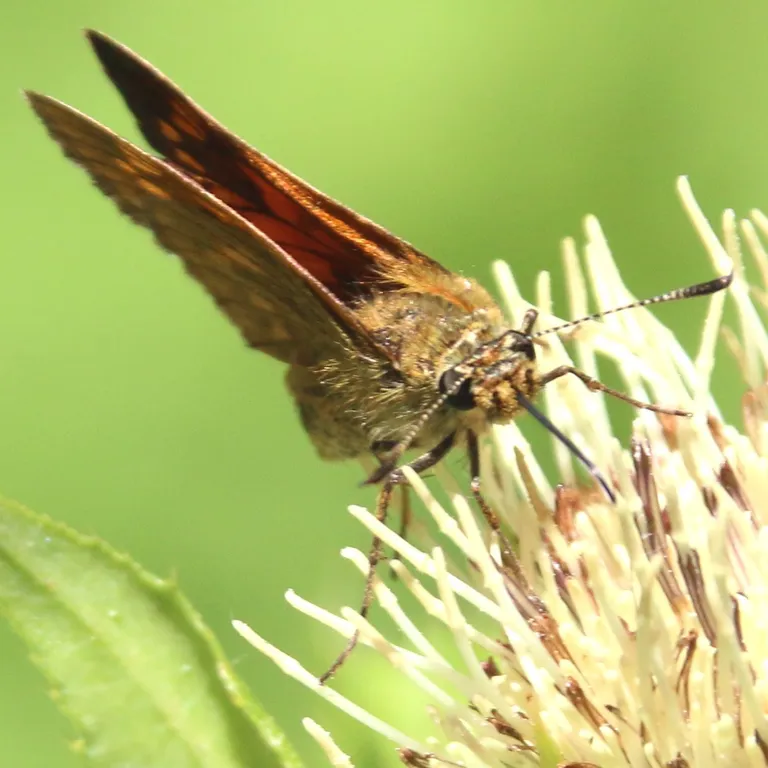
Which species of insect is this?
Ochlodes sylvanus (also Ochlodes venata)
